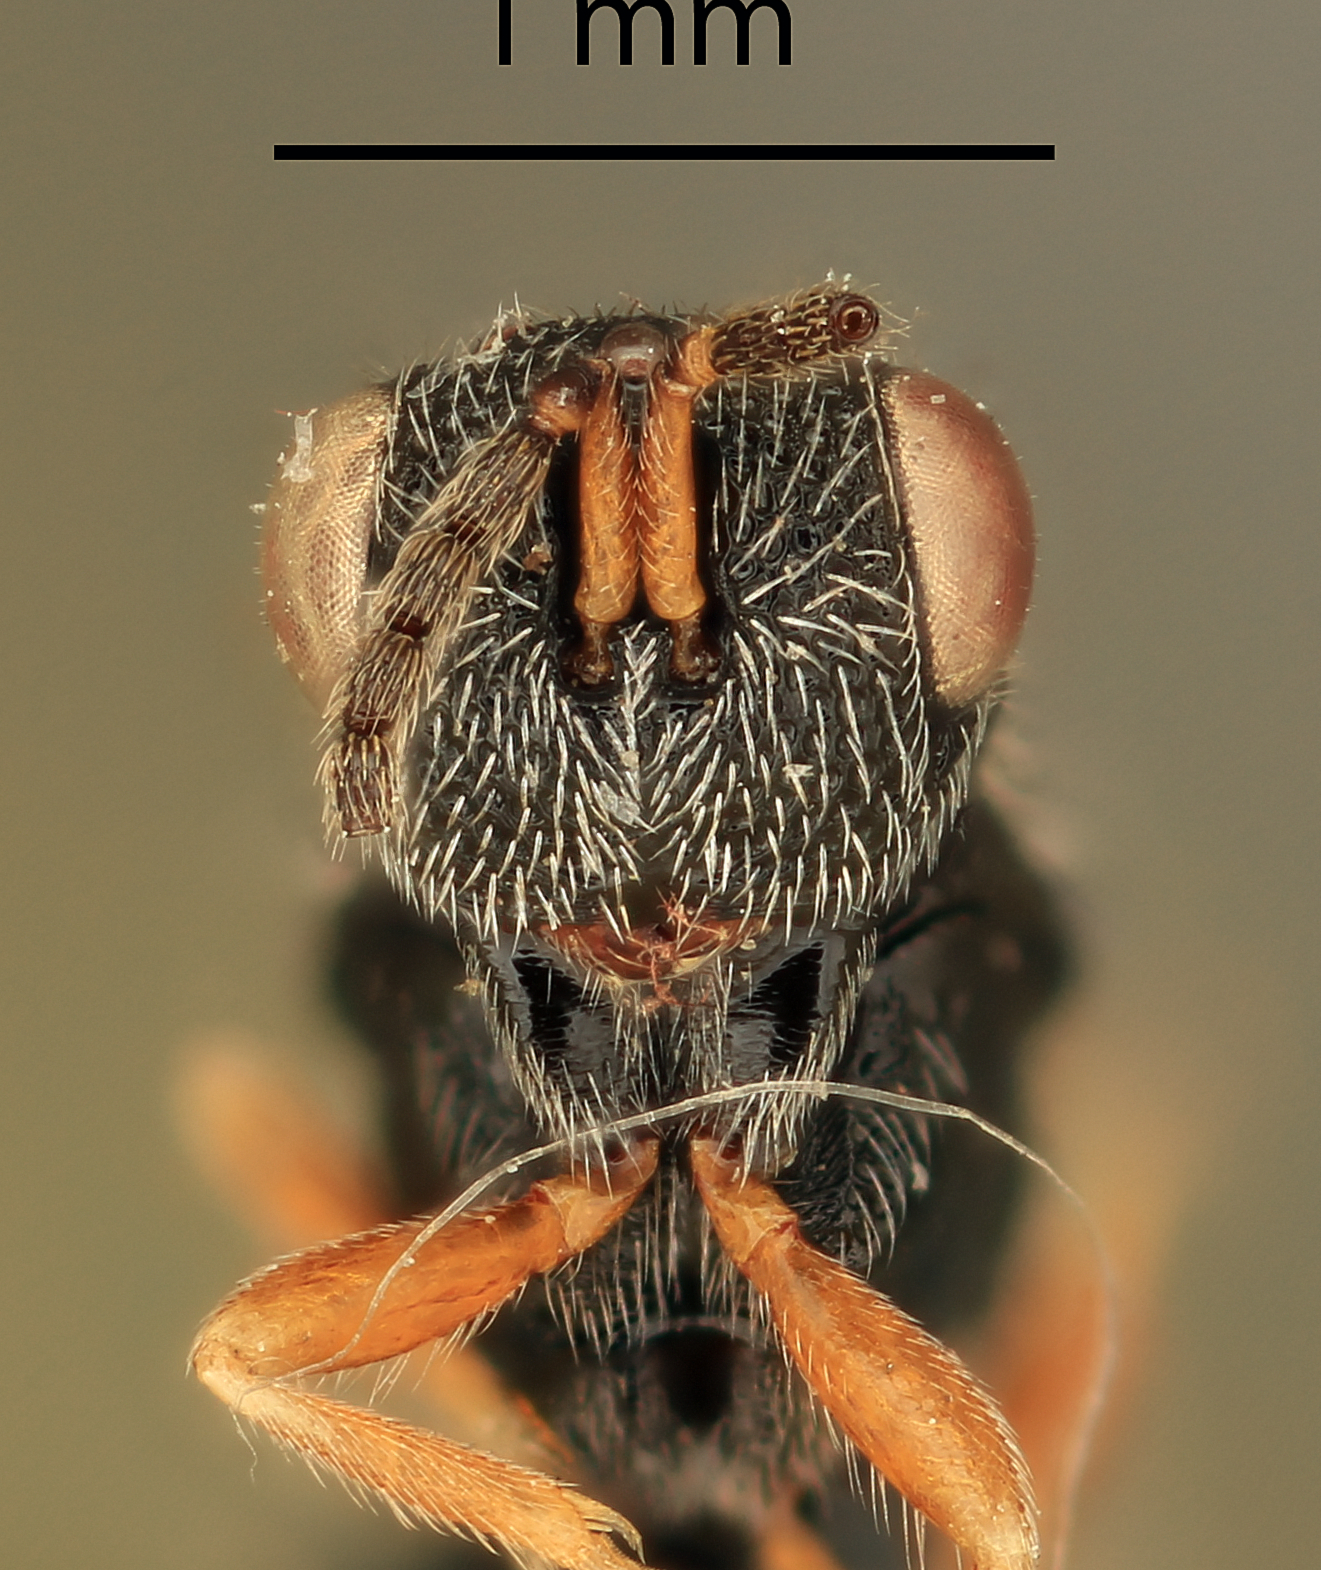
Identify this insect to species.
Eurytoma obtusa
